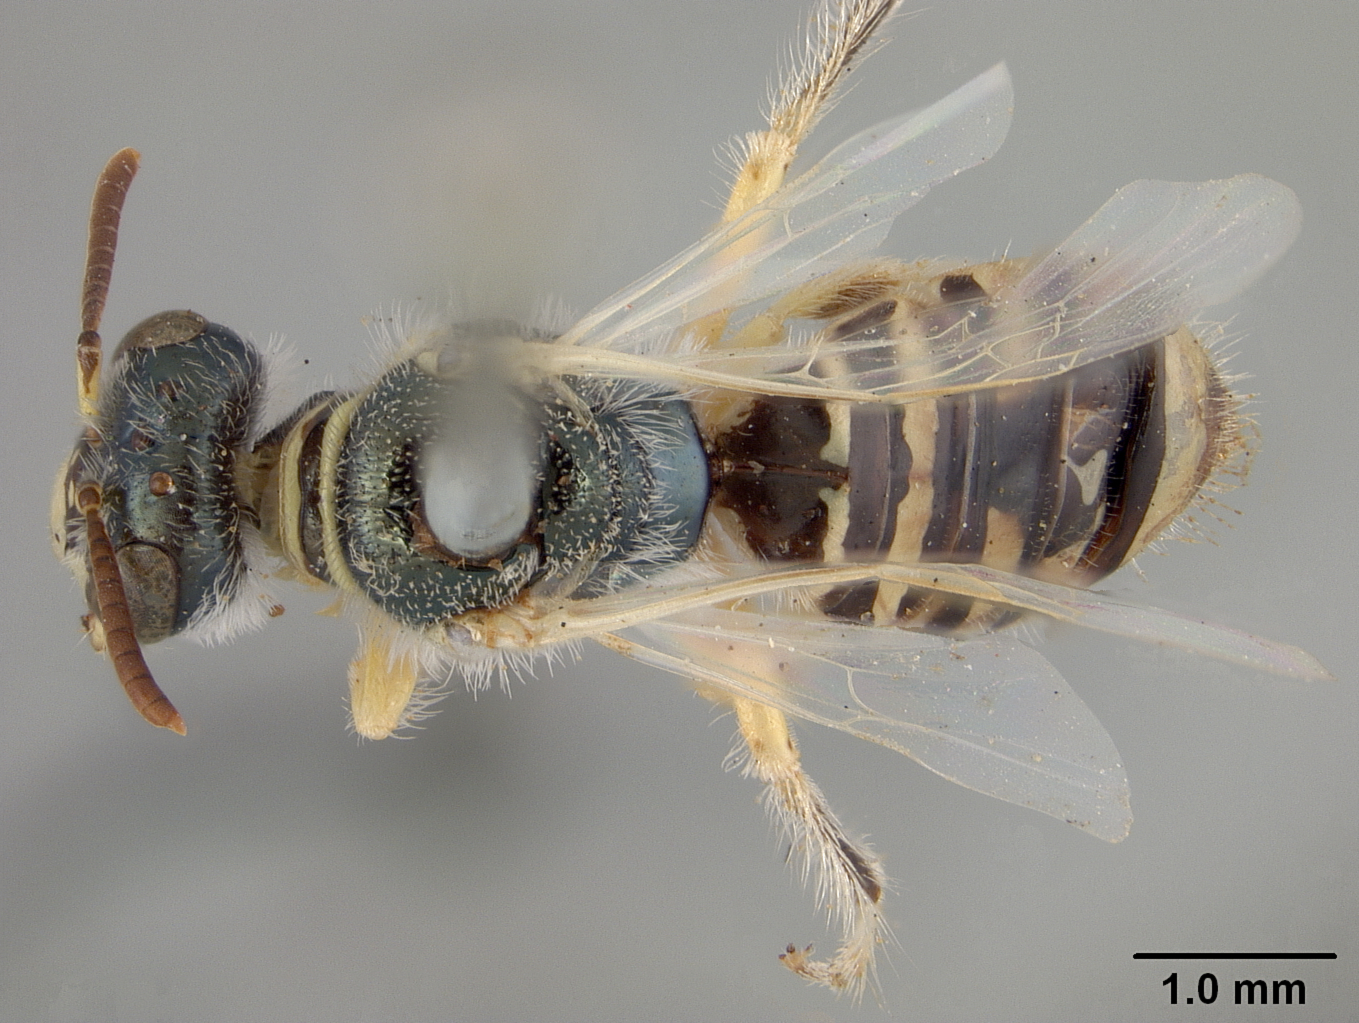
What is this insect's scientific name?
Perdita townsendi
